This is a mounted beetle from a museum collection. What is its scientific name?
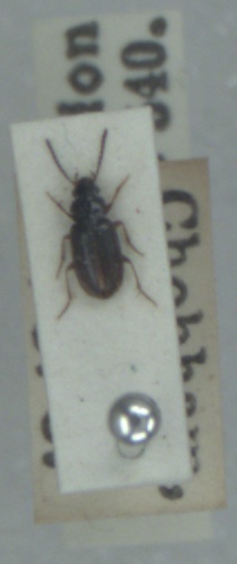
Acupalpus brunnipes
